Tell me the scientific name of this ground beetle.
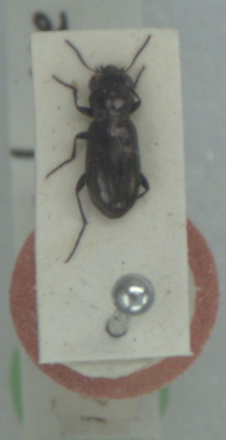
Notiophilus aquaticus
